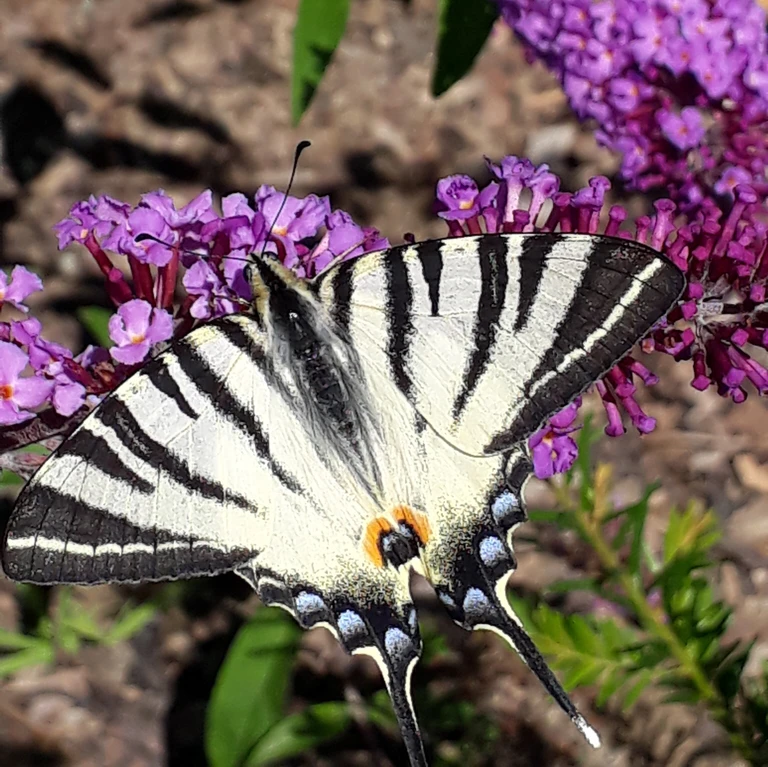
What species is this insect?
Iphiclides podalirius
